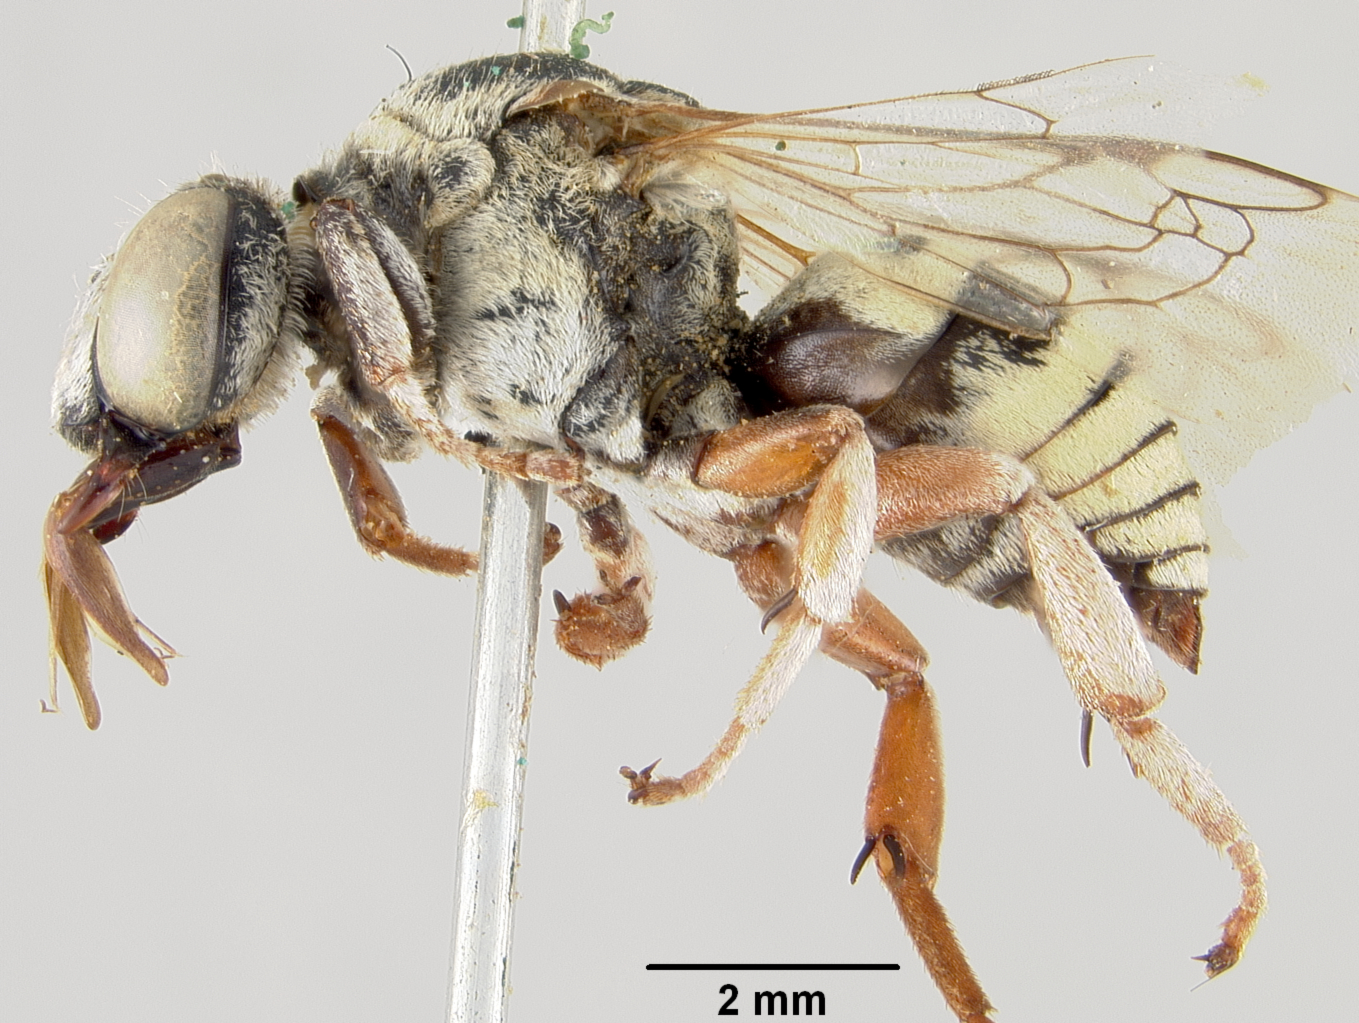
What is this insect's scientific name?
Triepeolus rohweri
